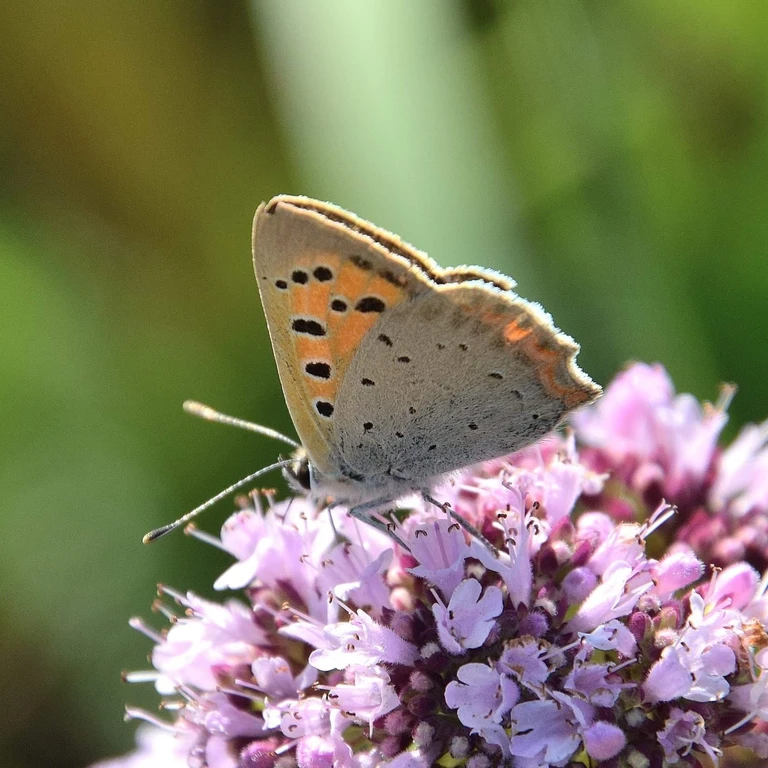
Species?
Lycaena phlaeas
